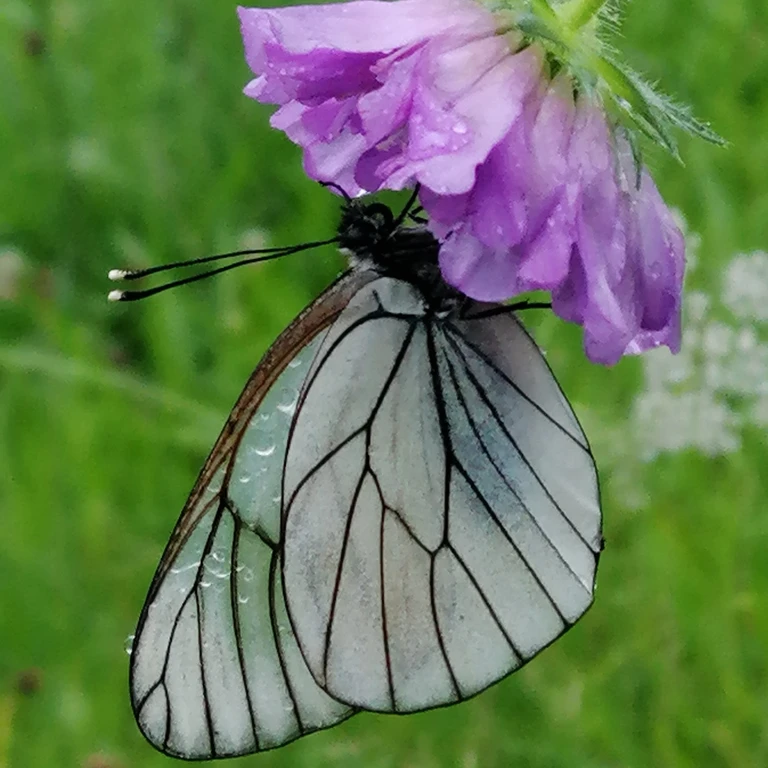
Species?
Aporia crataegi
